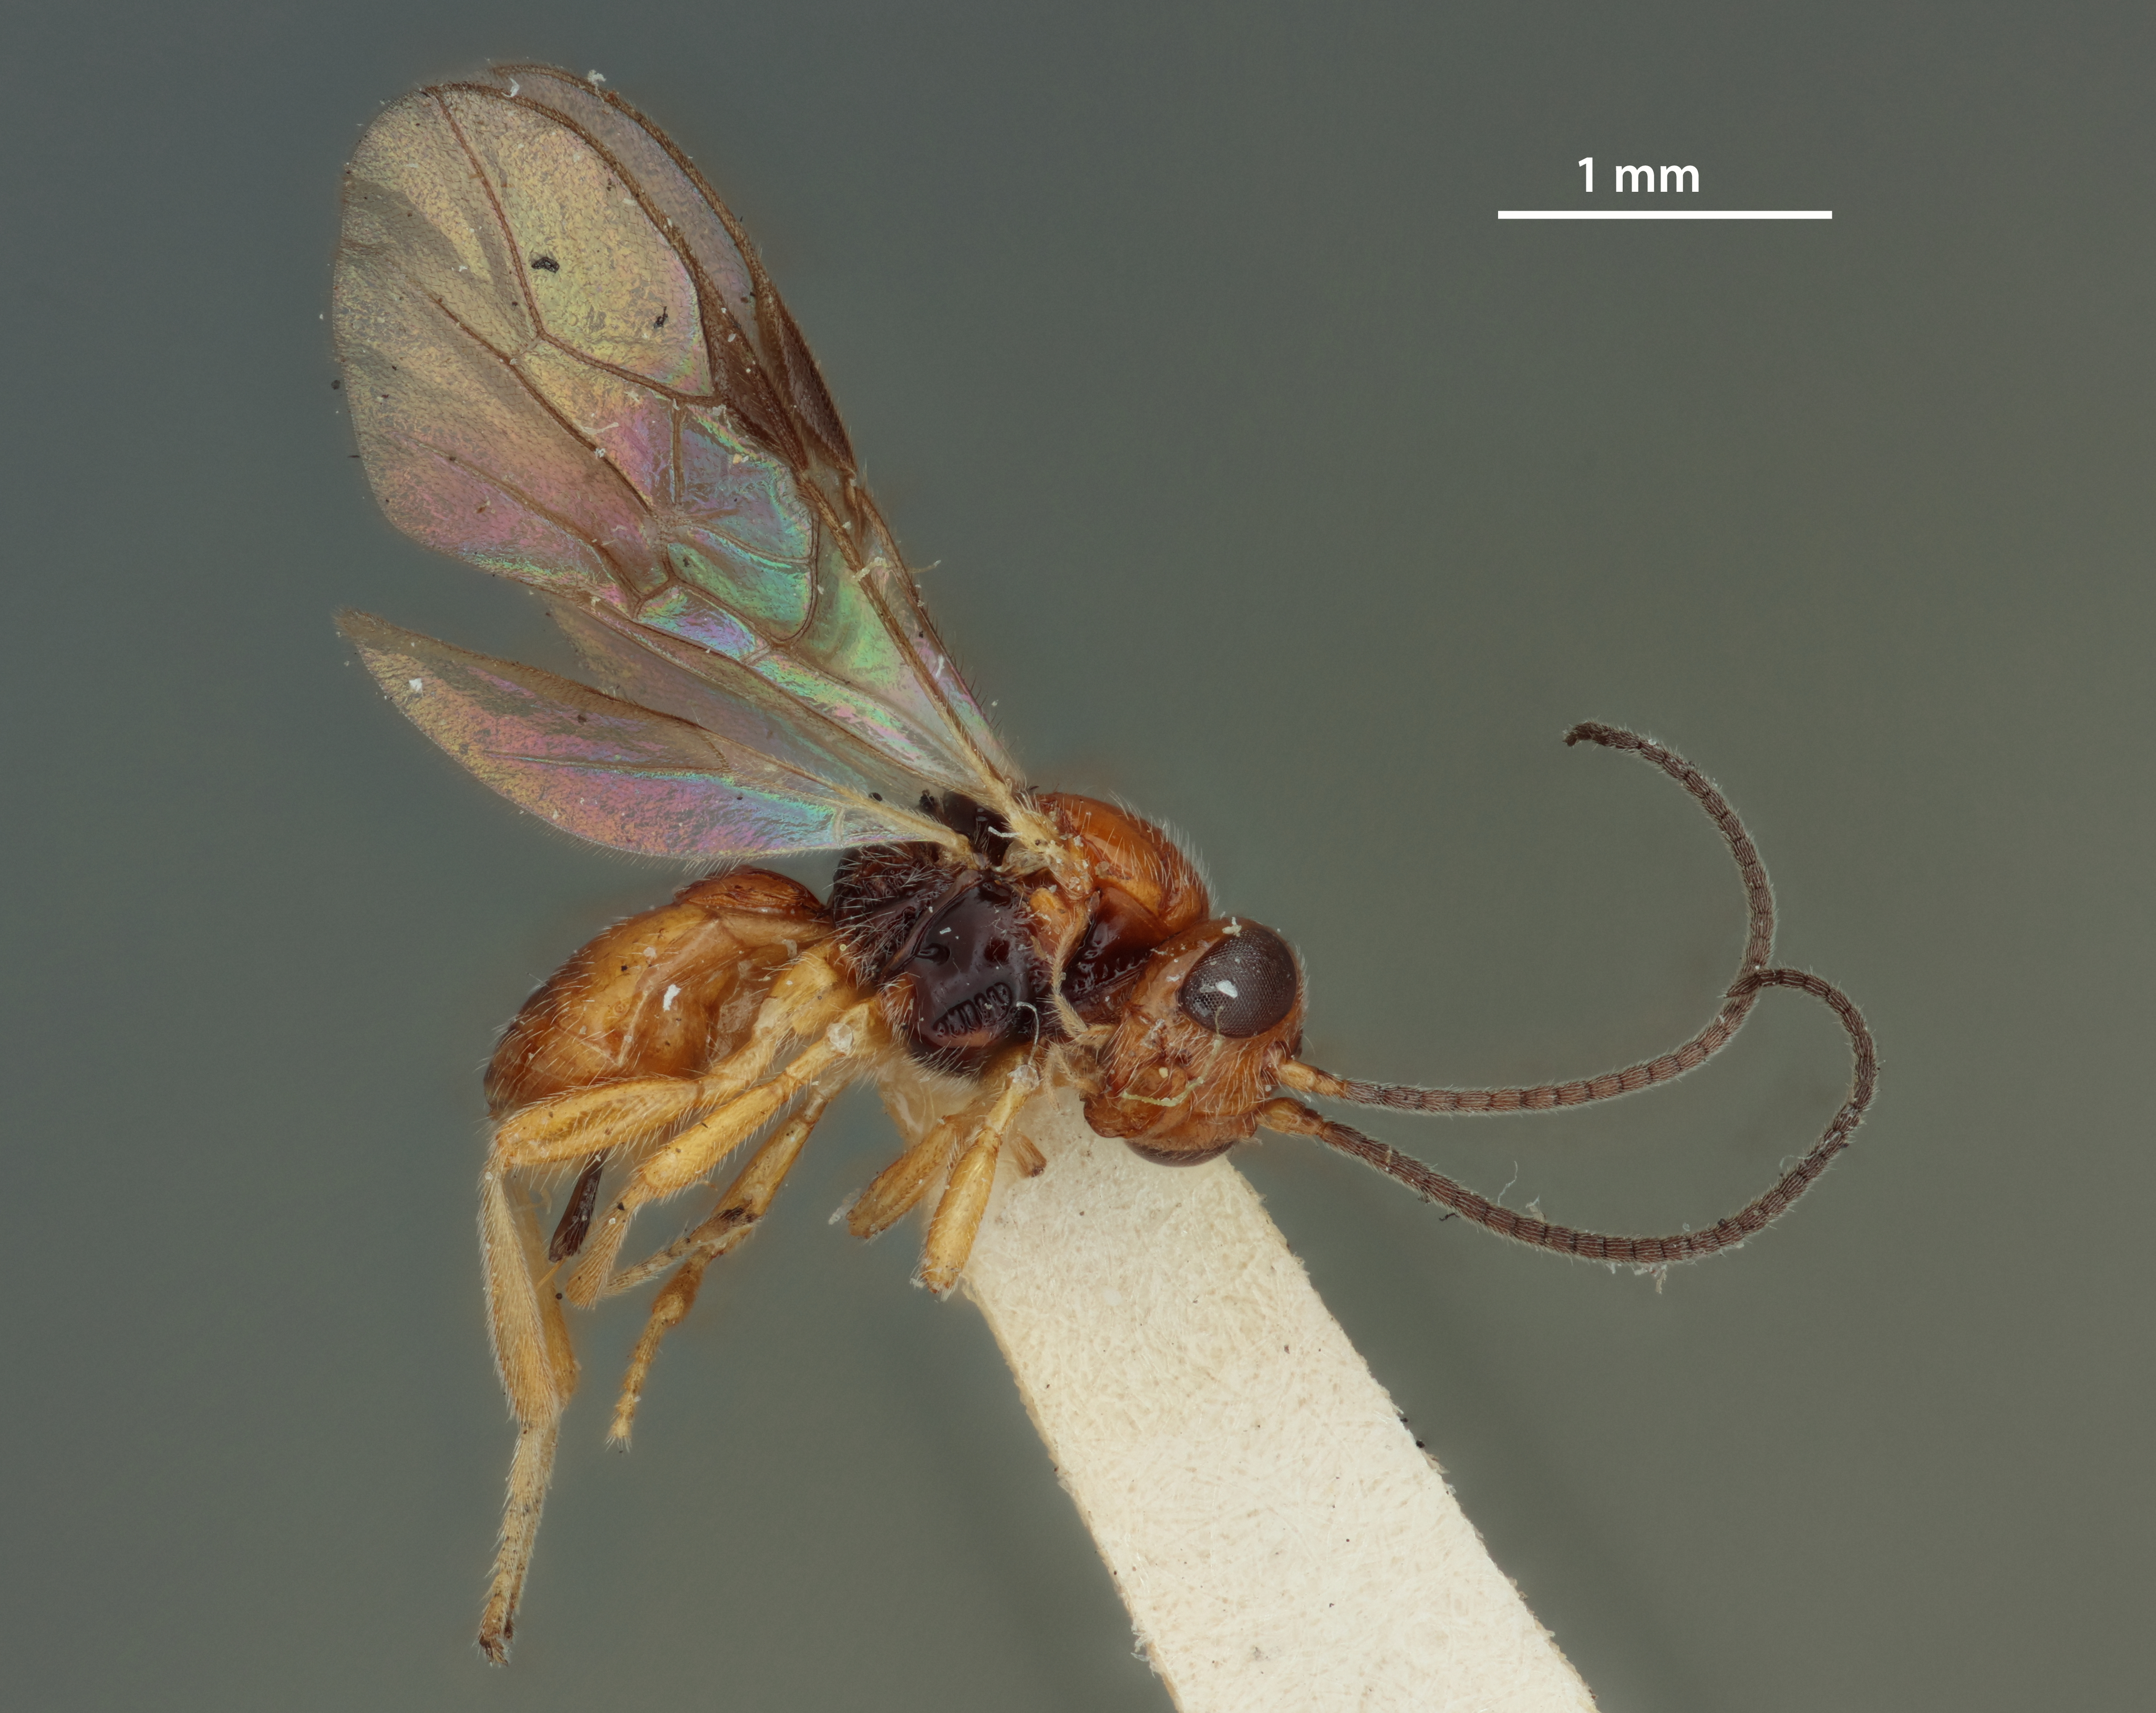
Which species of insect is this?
Opius lectoides
